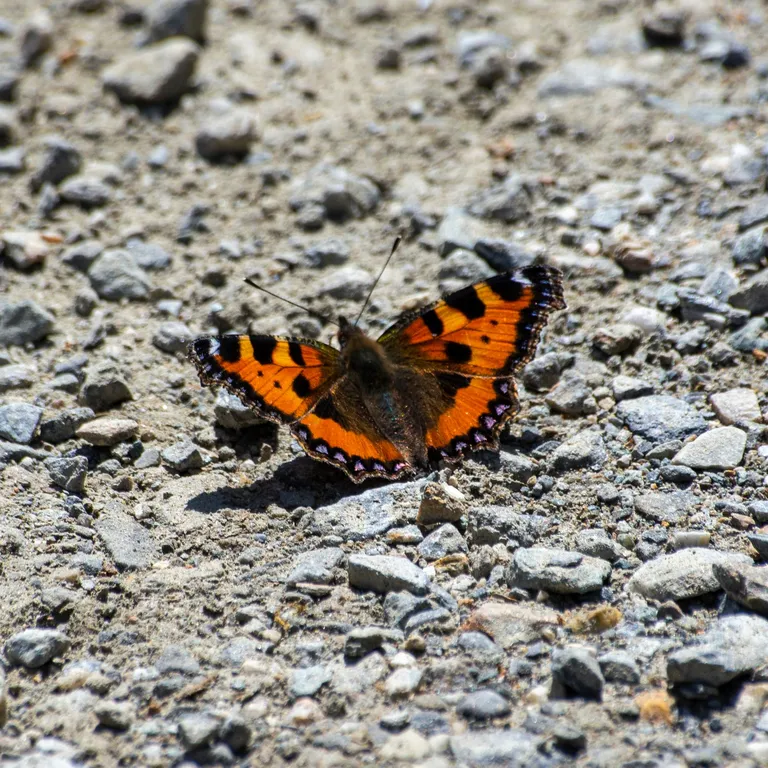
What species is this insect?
Aglais urticae
